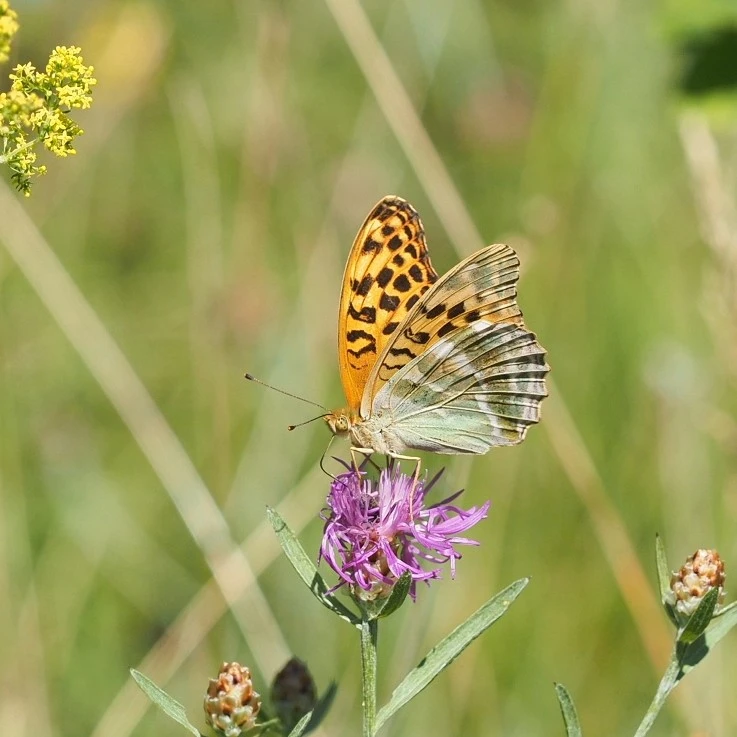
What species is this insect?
Argynnis paphia
